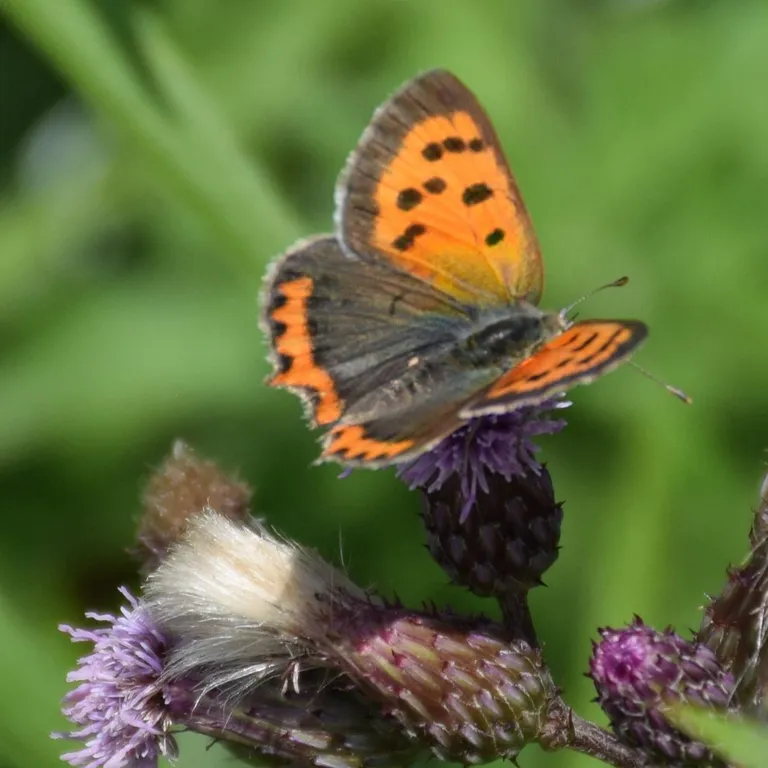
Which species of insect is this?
Lycaena phlaeas
